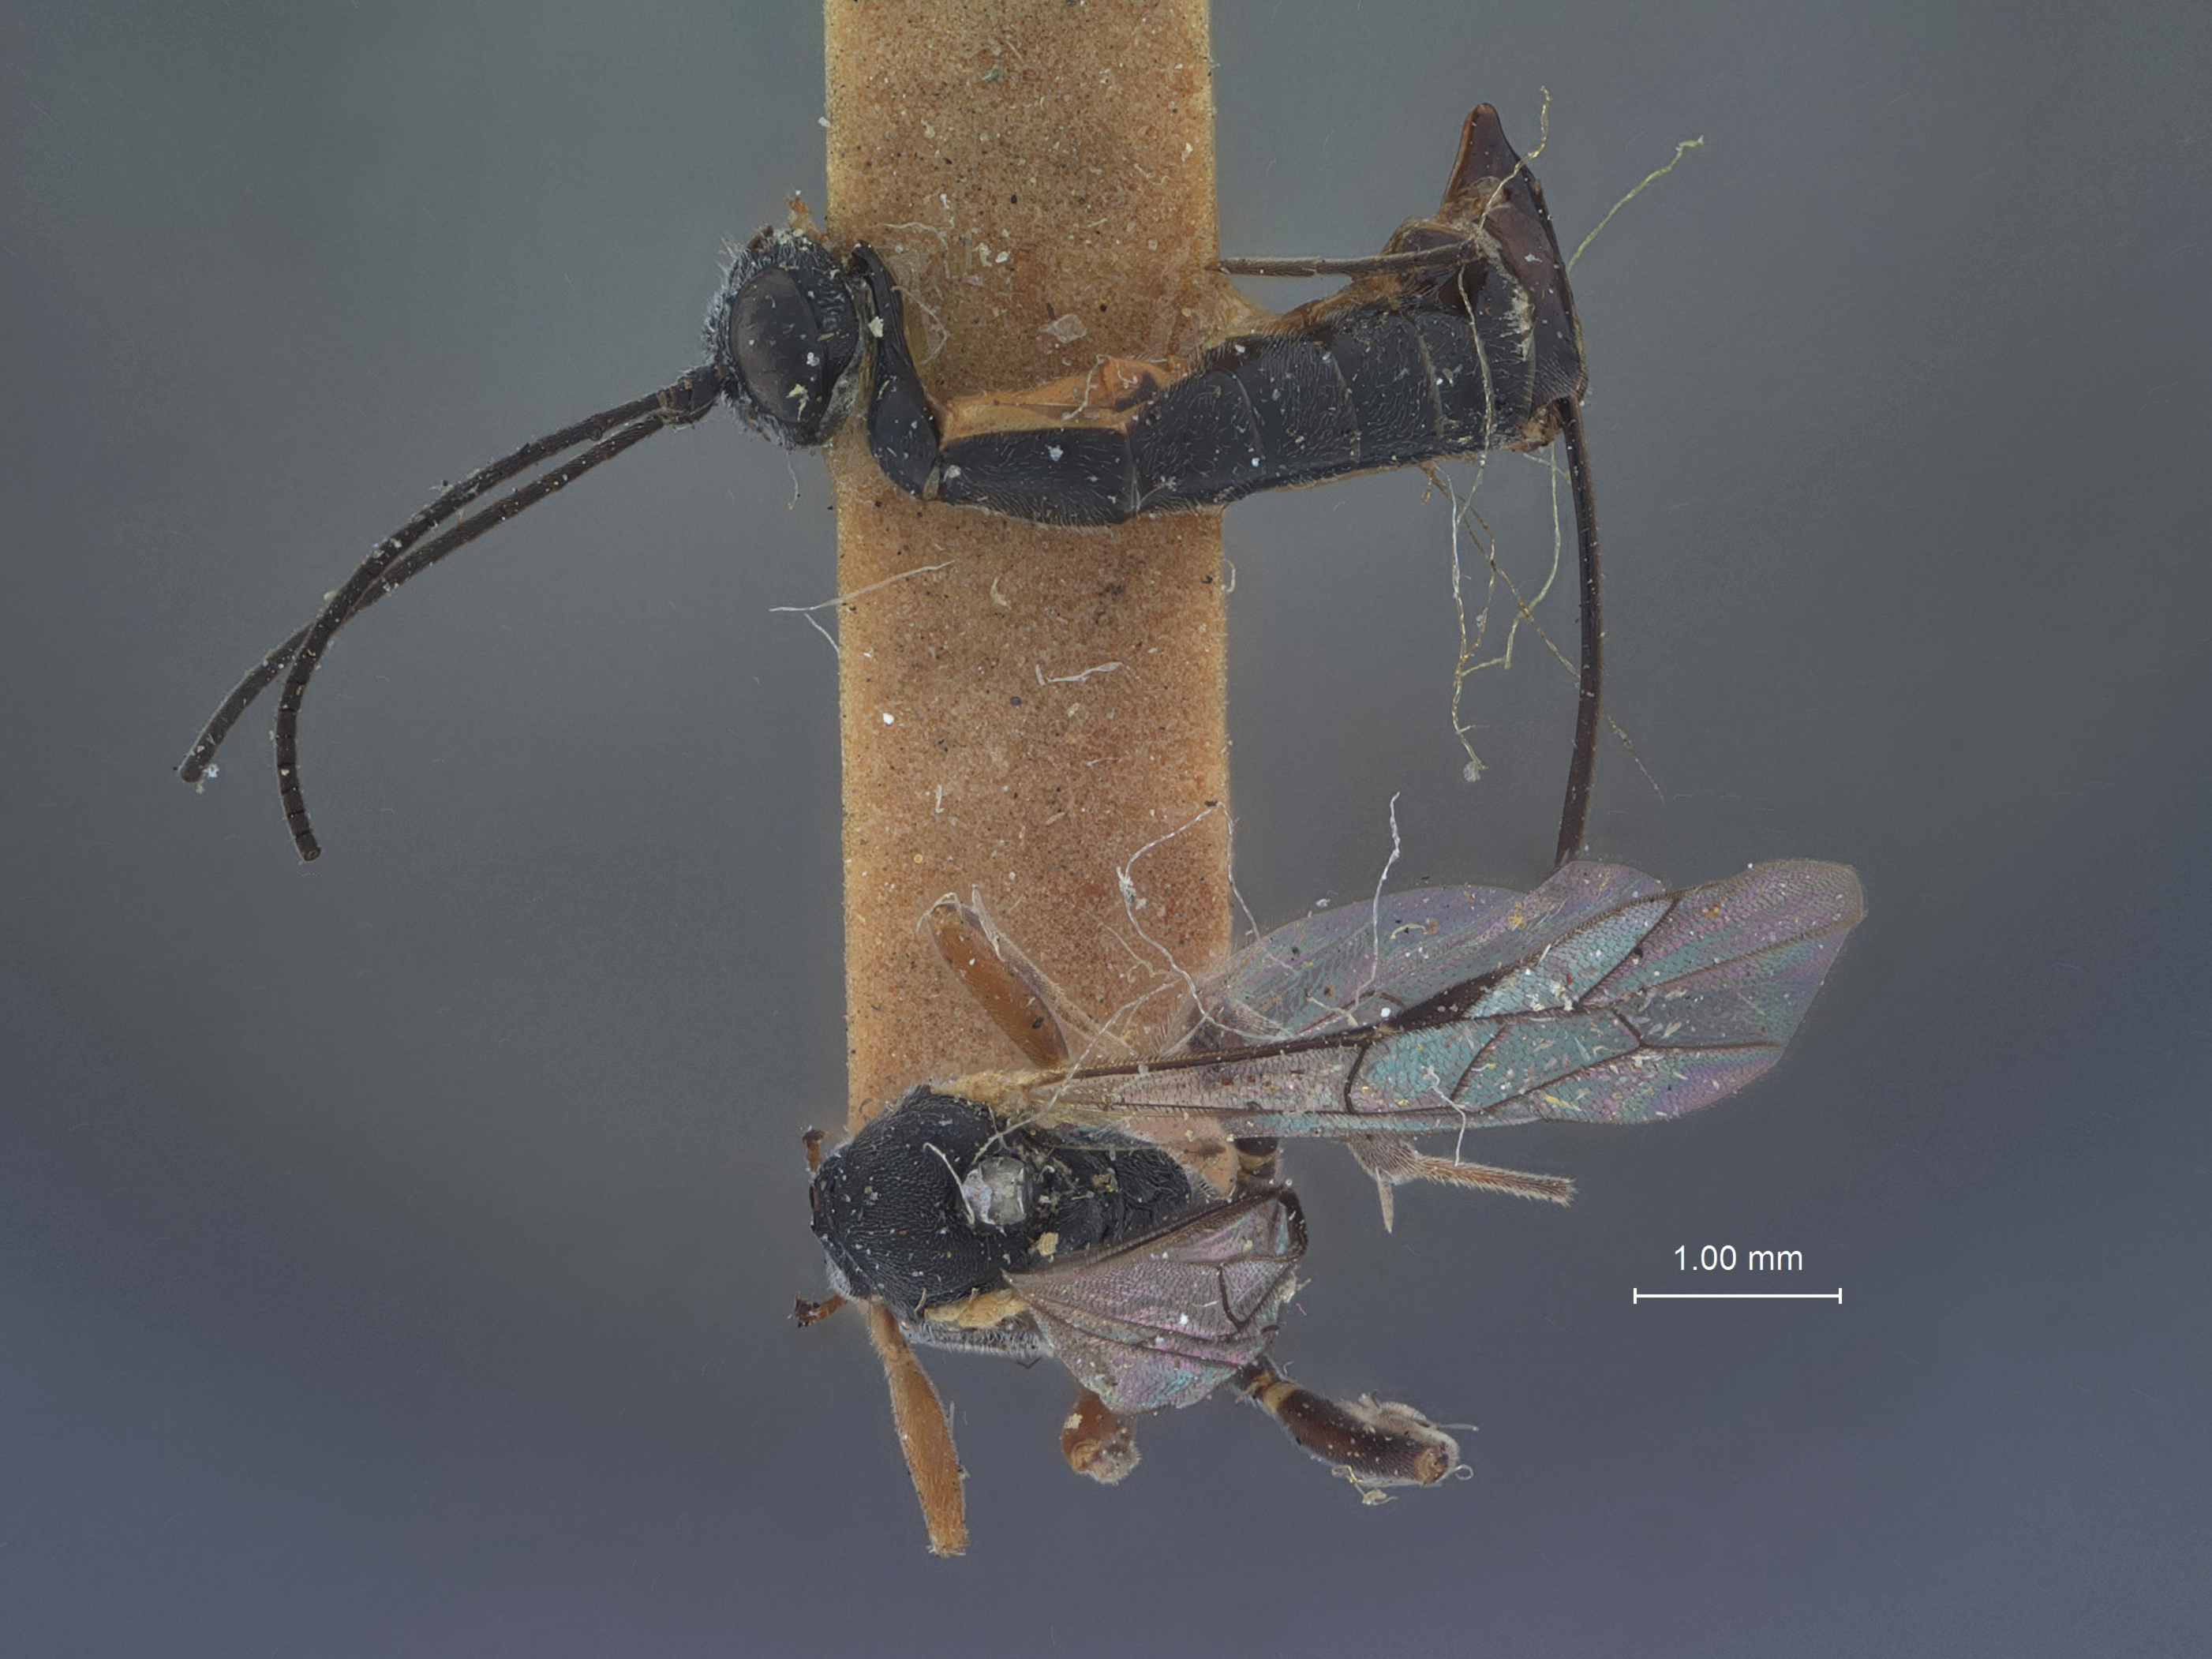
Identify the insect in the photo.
Campoplex epinotiae
